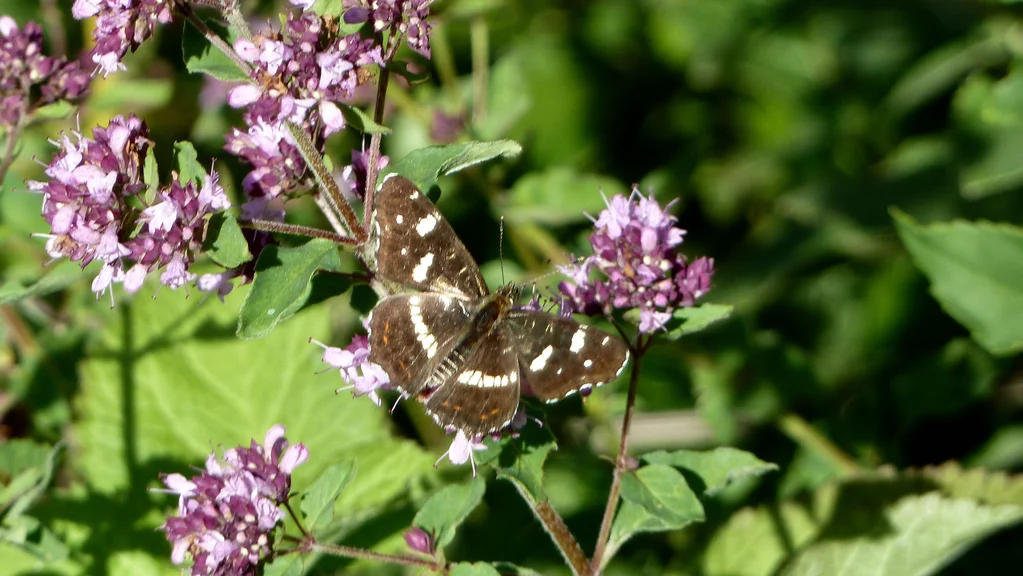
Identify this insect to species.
Araschnia levana
